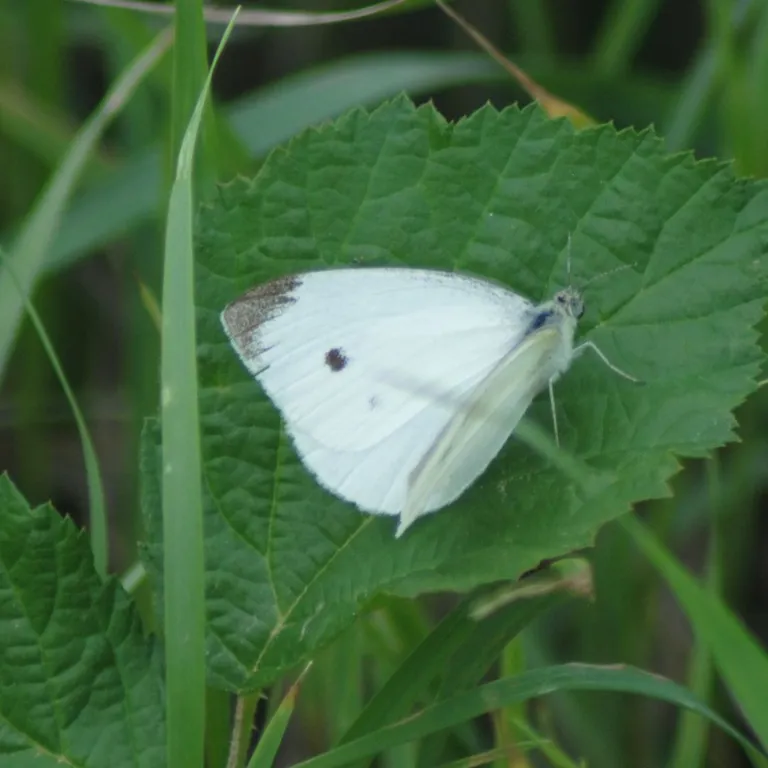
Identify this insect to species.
Pieris rapae
